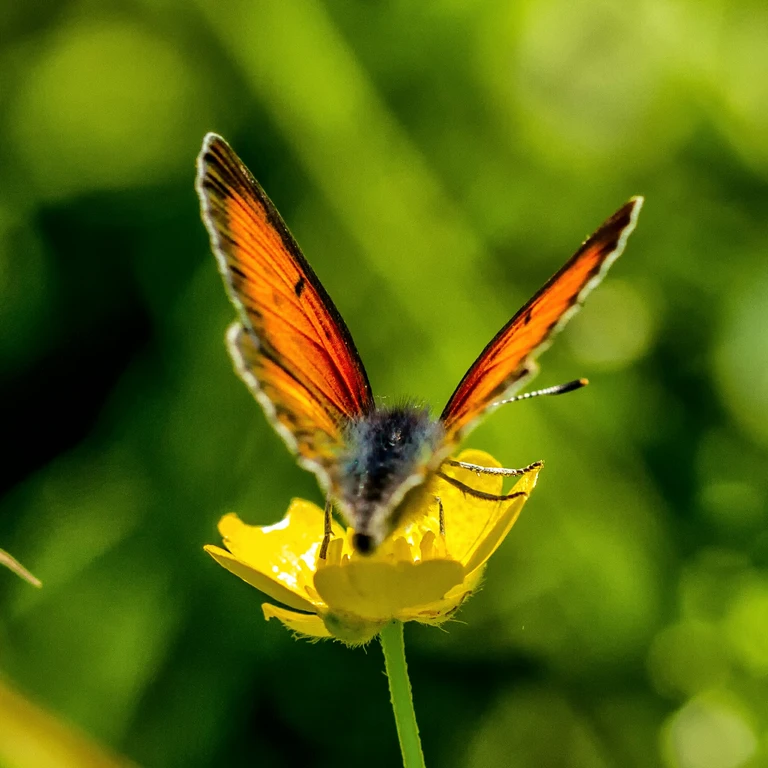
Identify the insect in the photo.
Lycaena hippothoe (also Palaeochrysophanus hippothoe)
